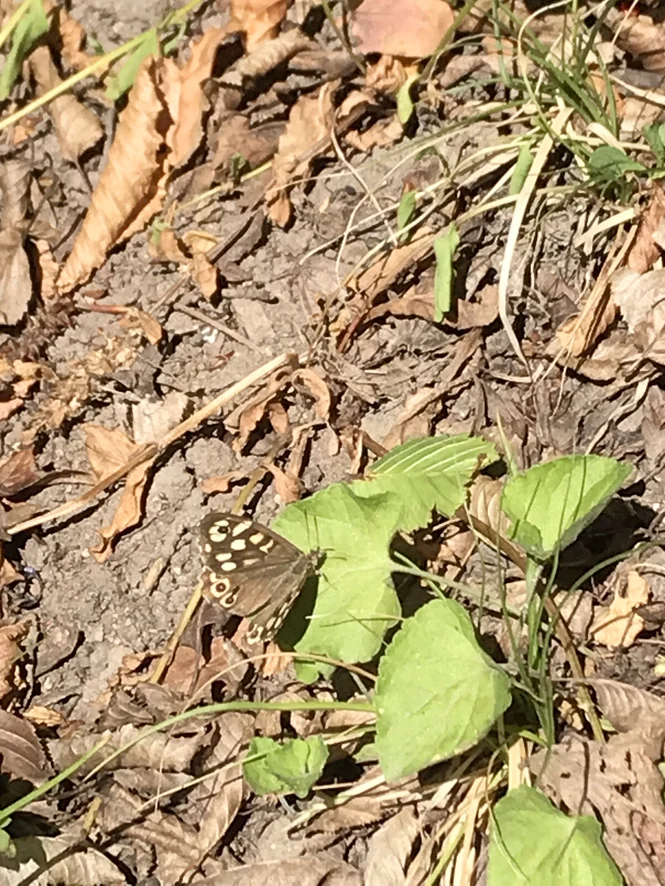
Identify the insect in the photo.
Pararge aegeria
